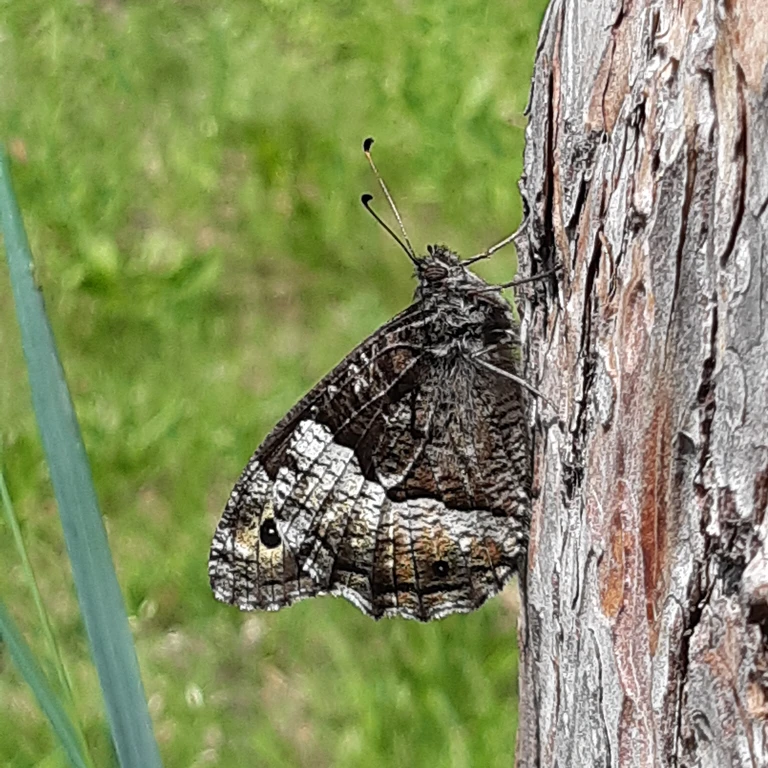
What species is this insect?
Hipparchia fagi
